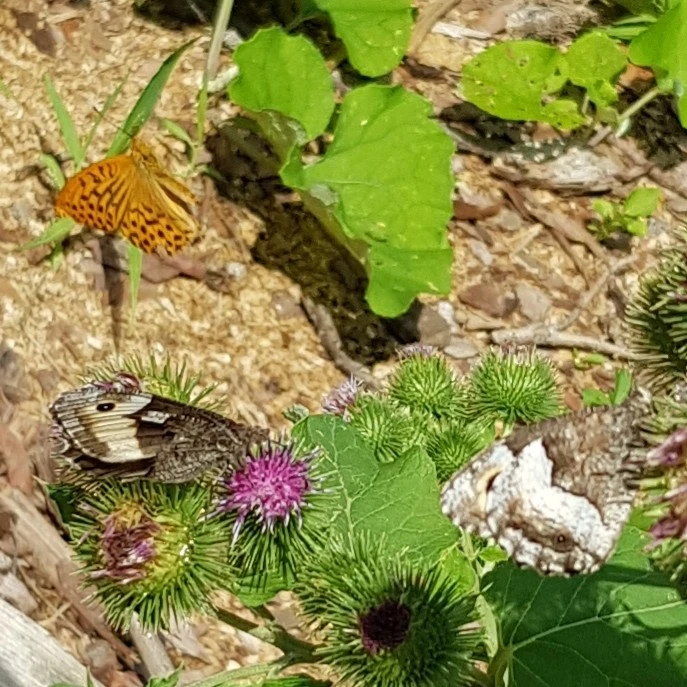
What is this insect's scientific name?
Hipparchia alcyone
